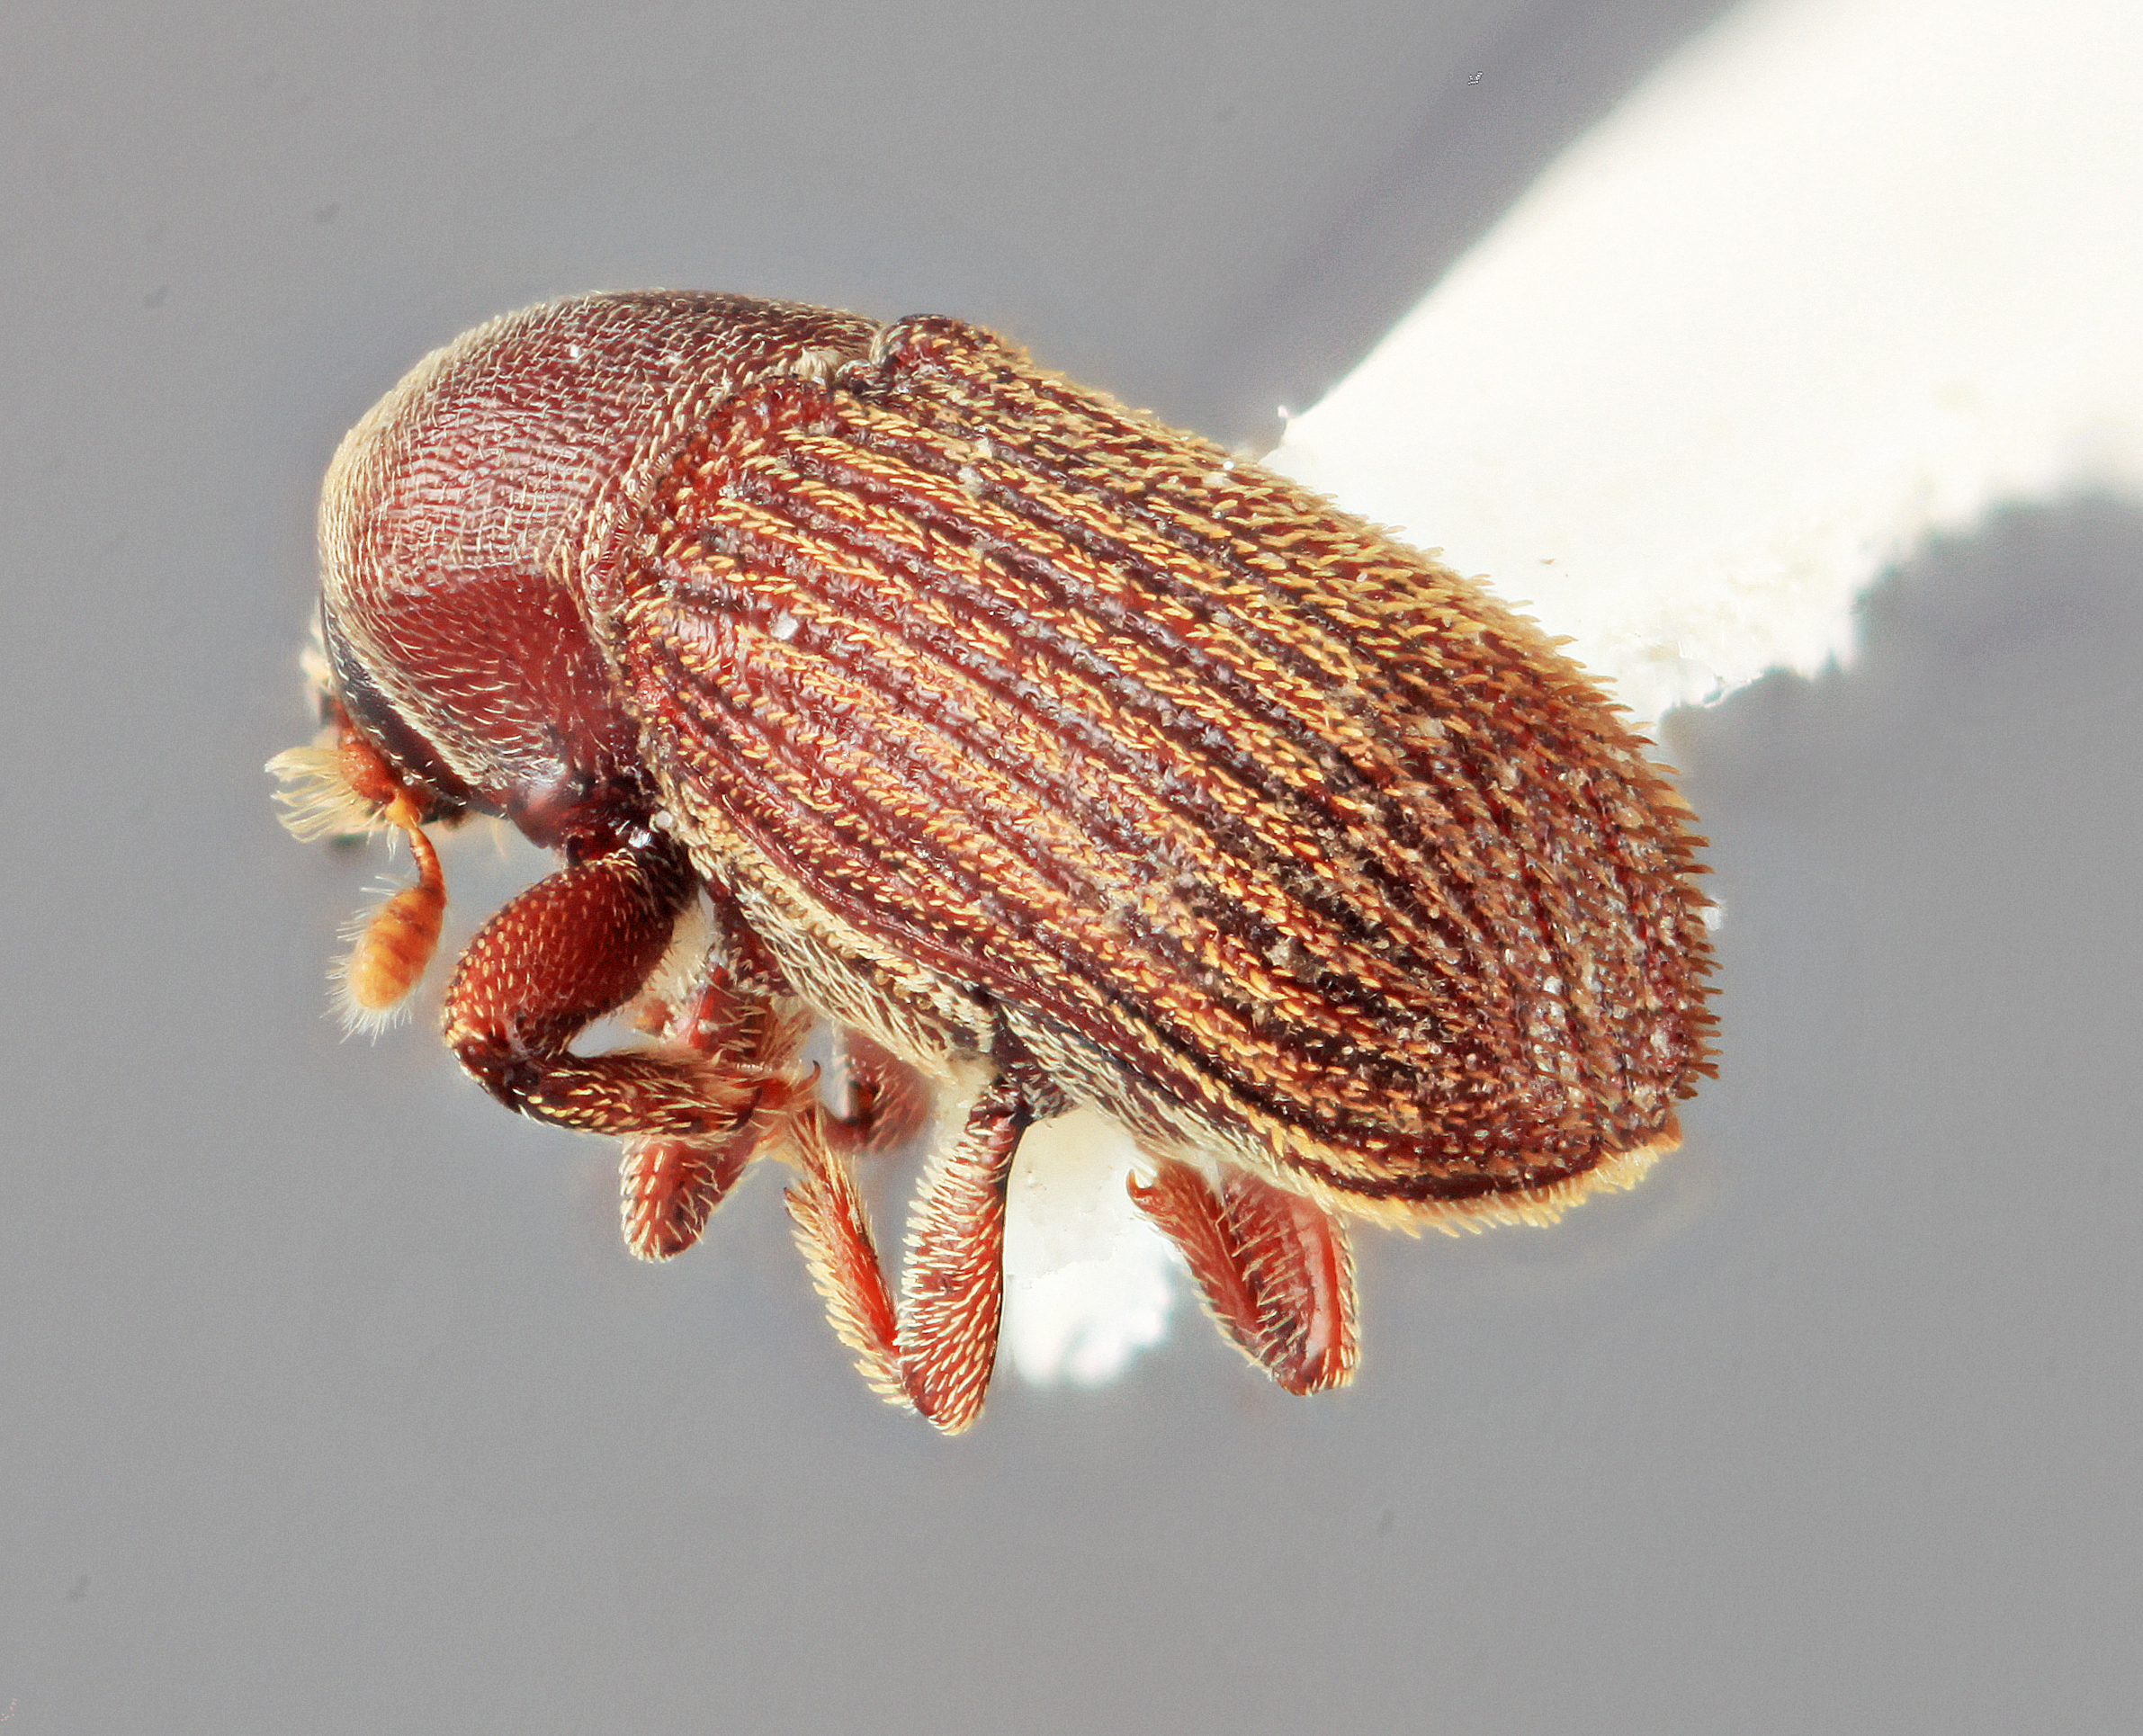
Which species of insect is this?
Cnesinus atavus
